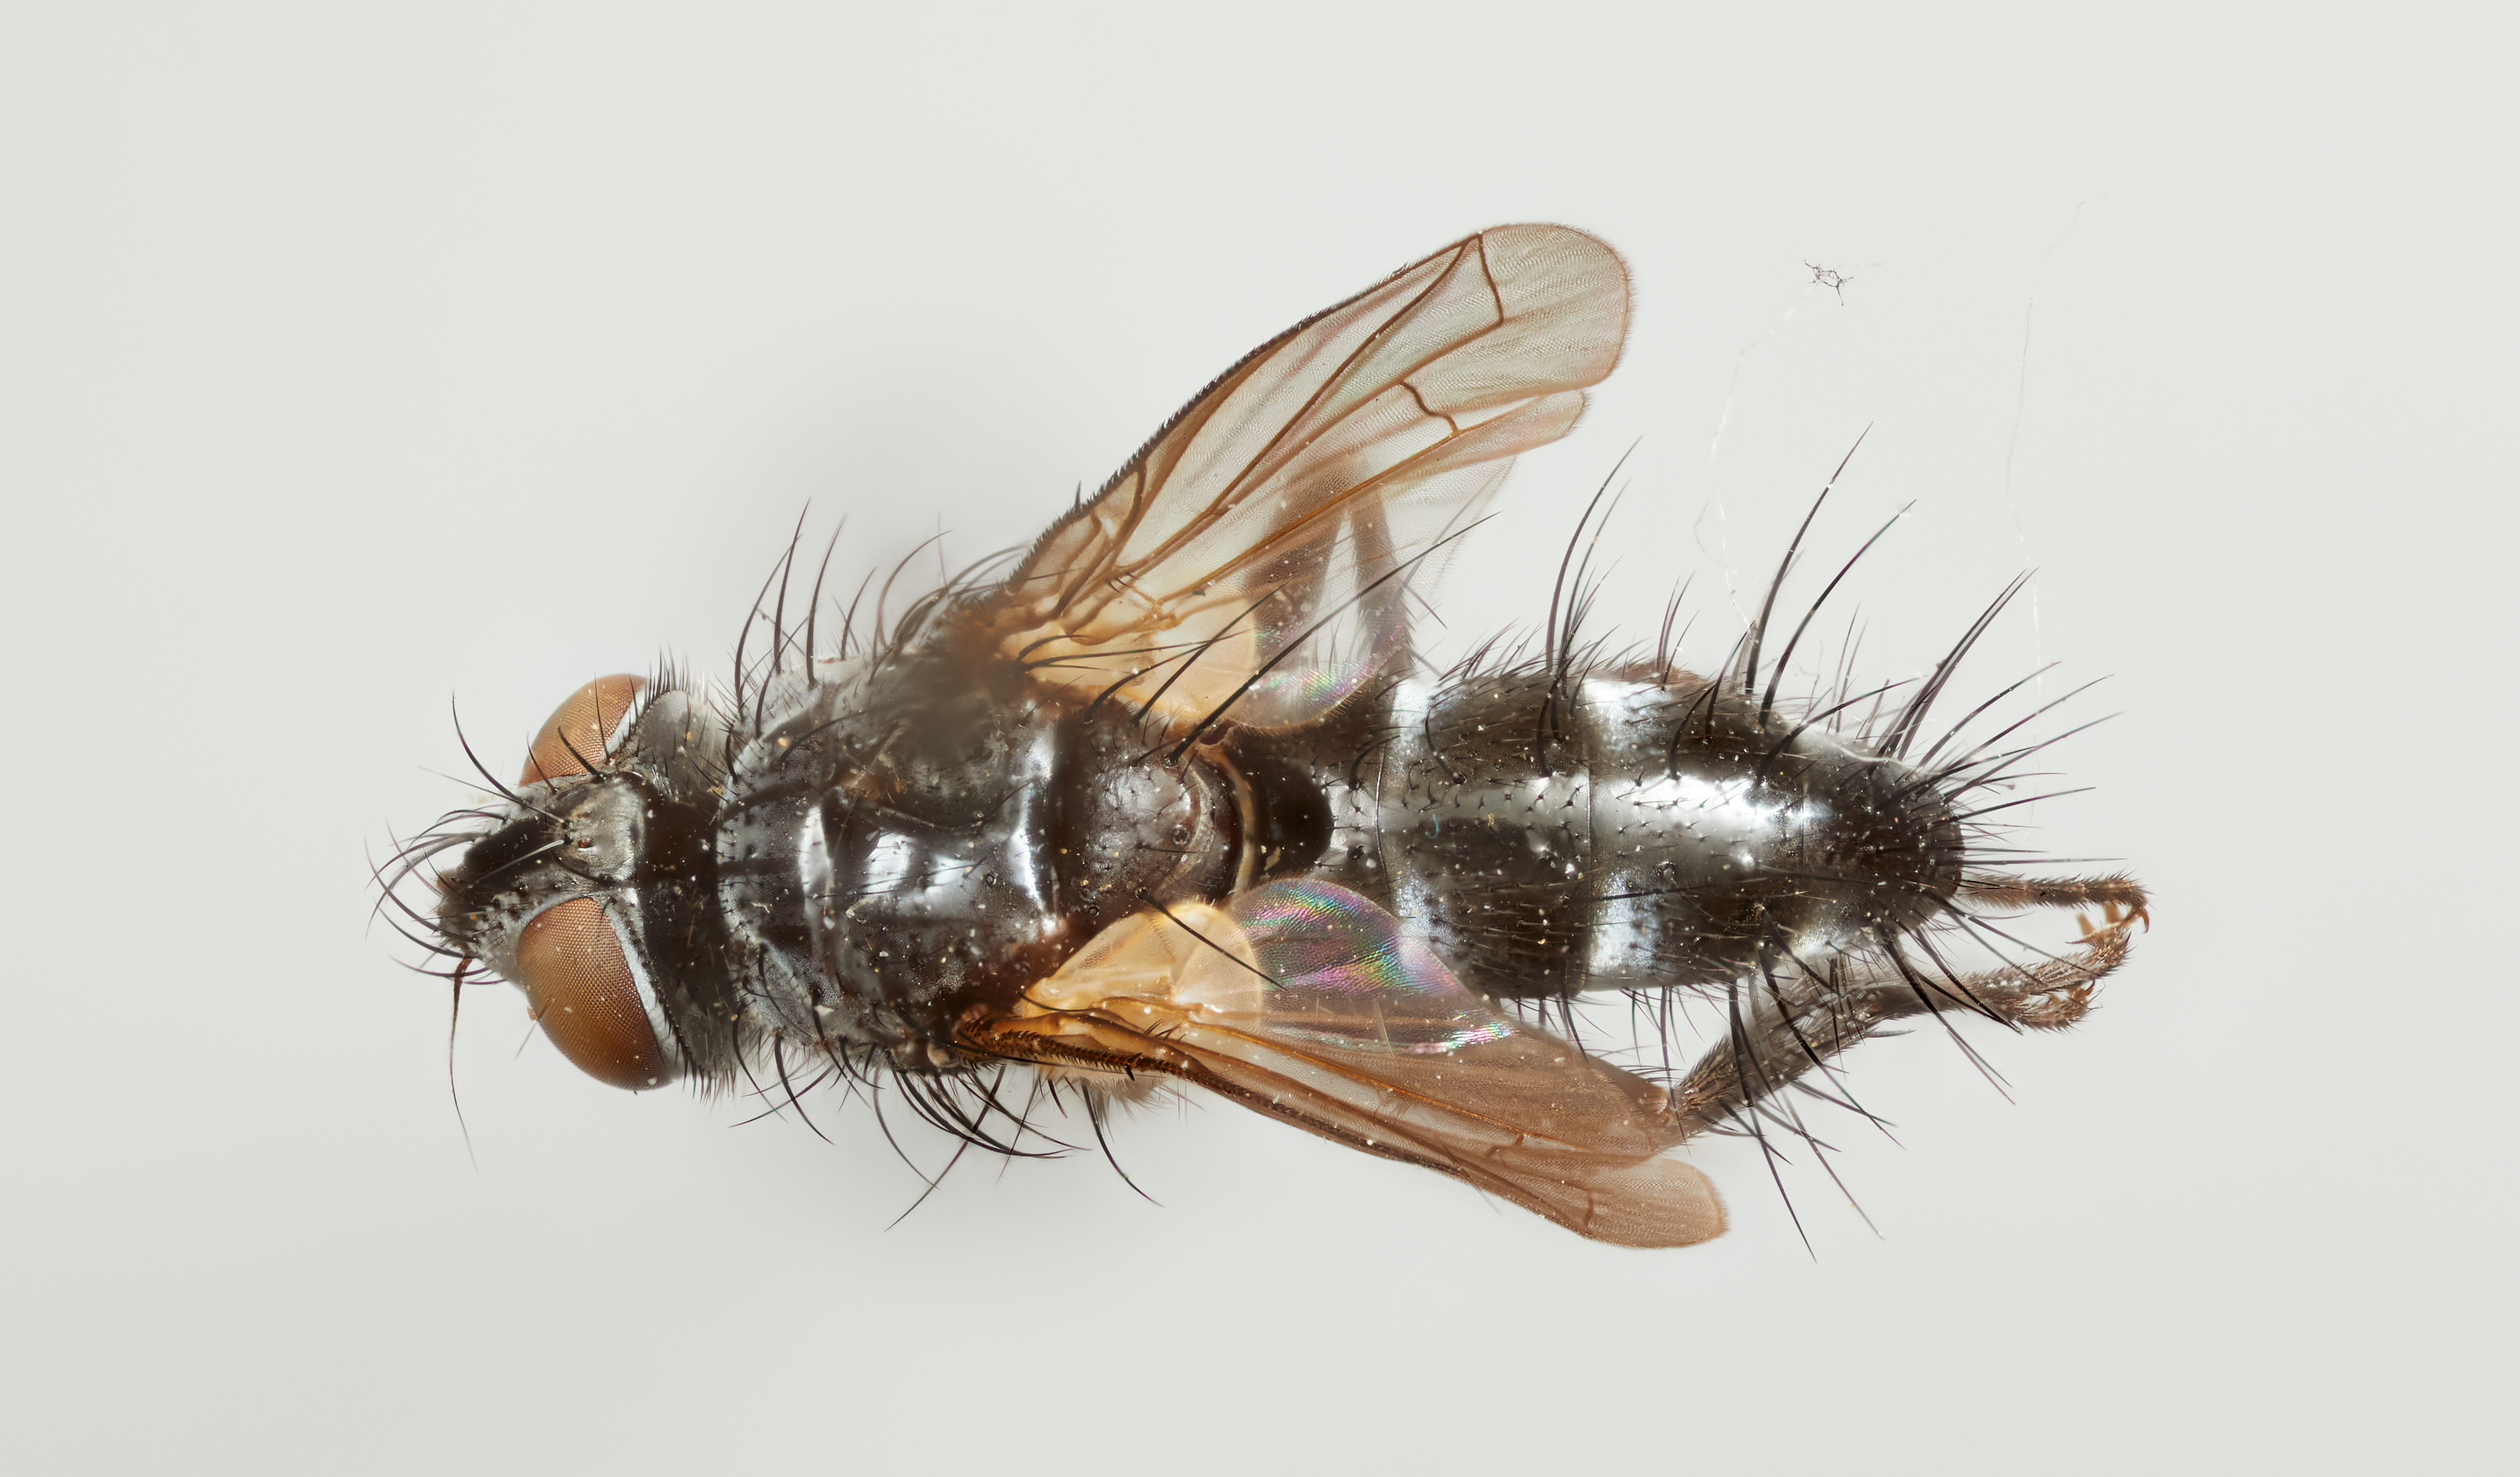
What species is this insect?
Aubaeanetia assimilis
